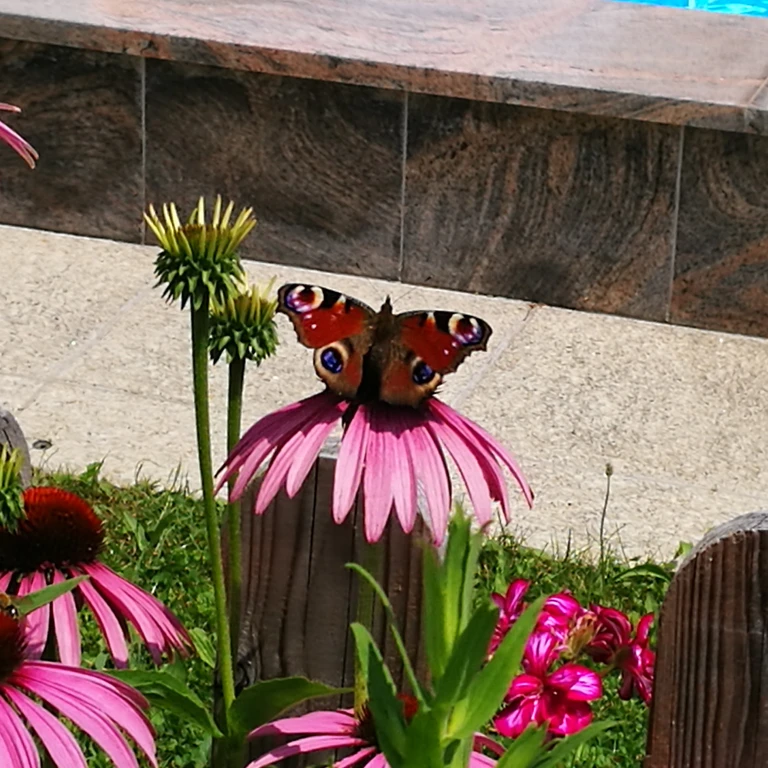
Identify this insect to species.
Aglais io
